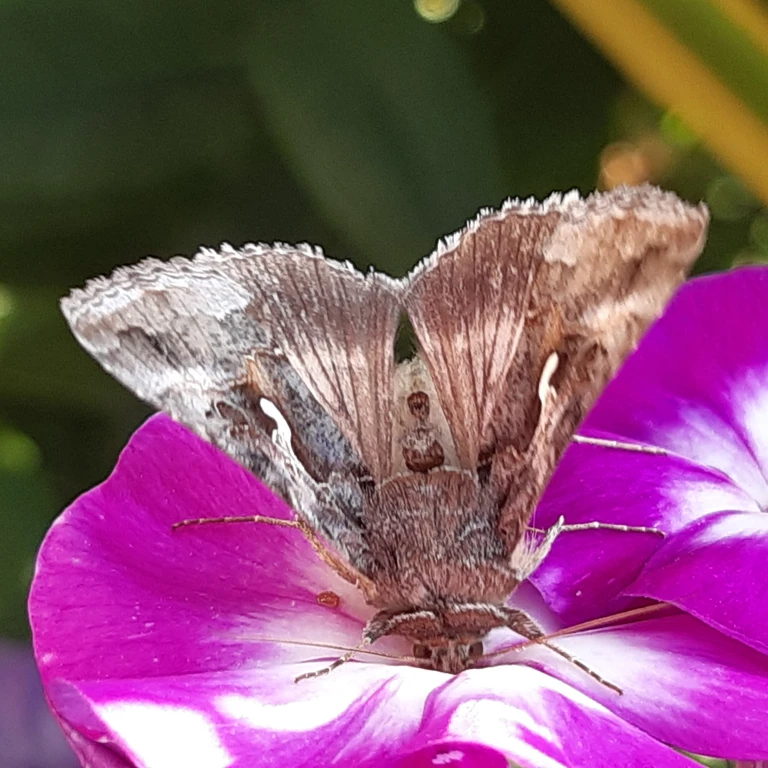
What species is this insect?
Autographa gamma
